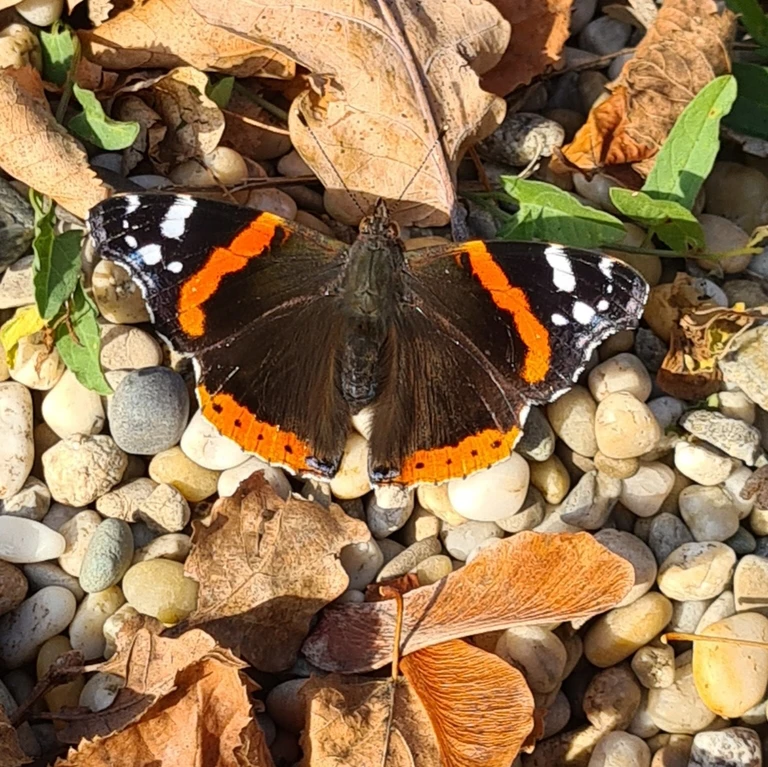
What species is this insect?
Vanessa atalanta
